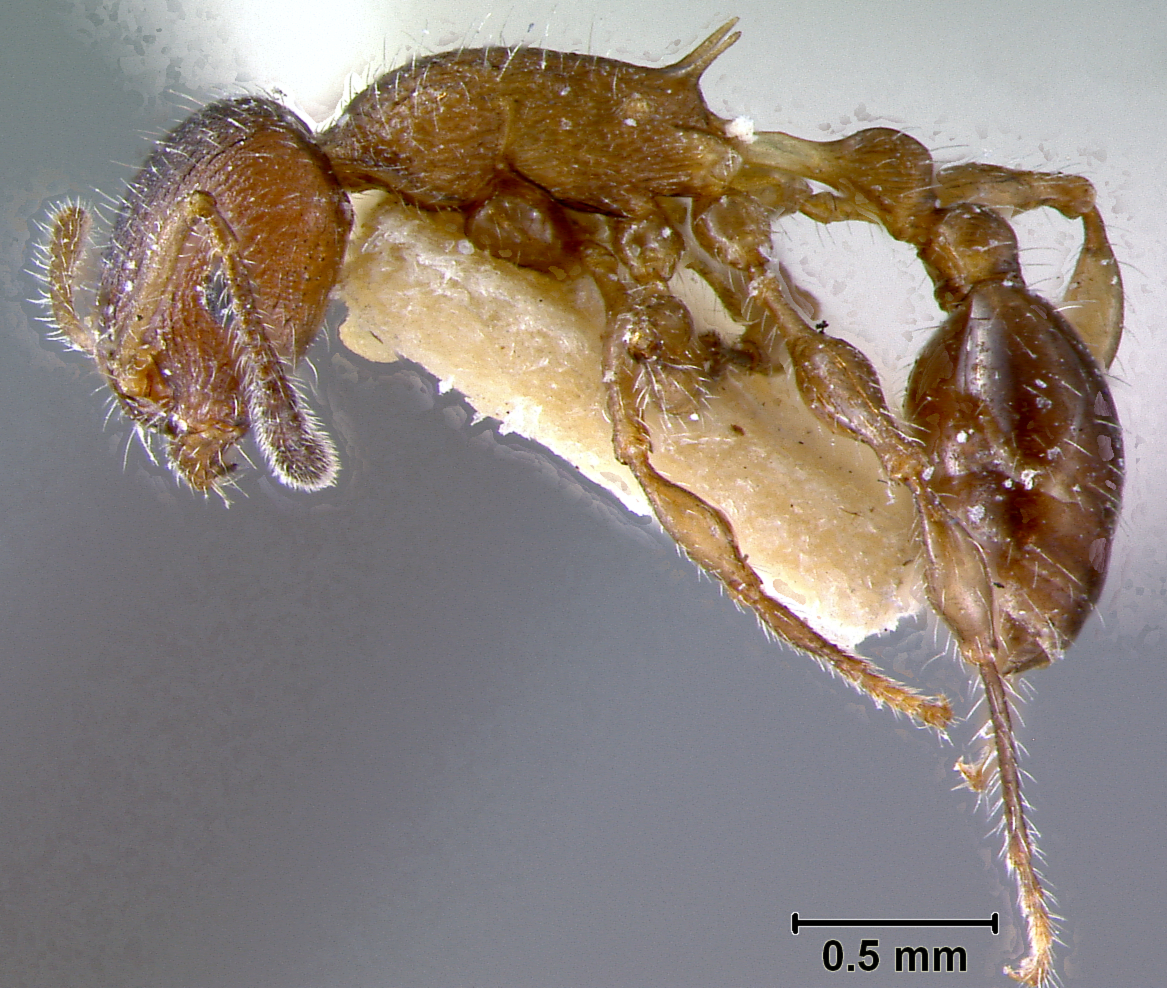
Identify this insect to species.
Macromischa bruneri
